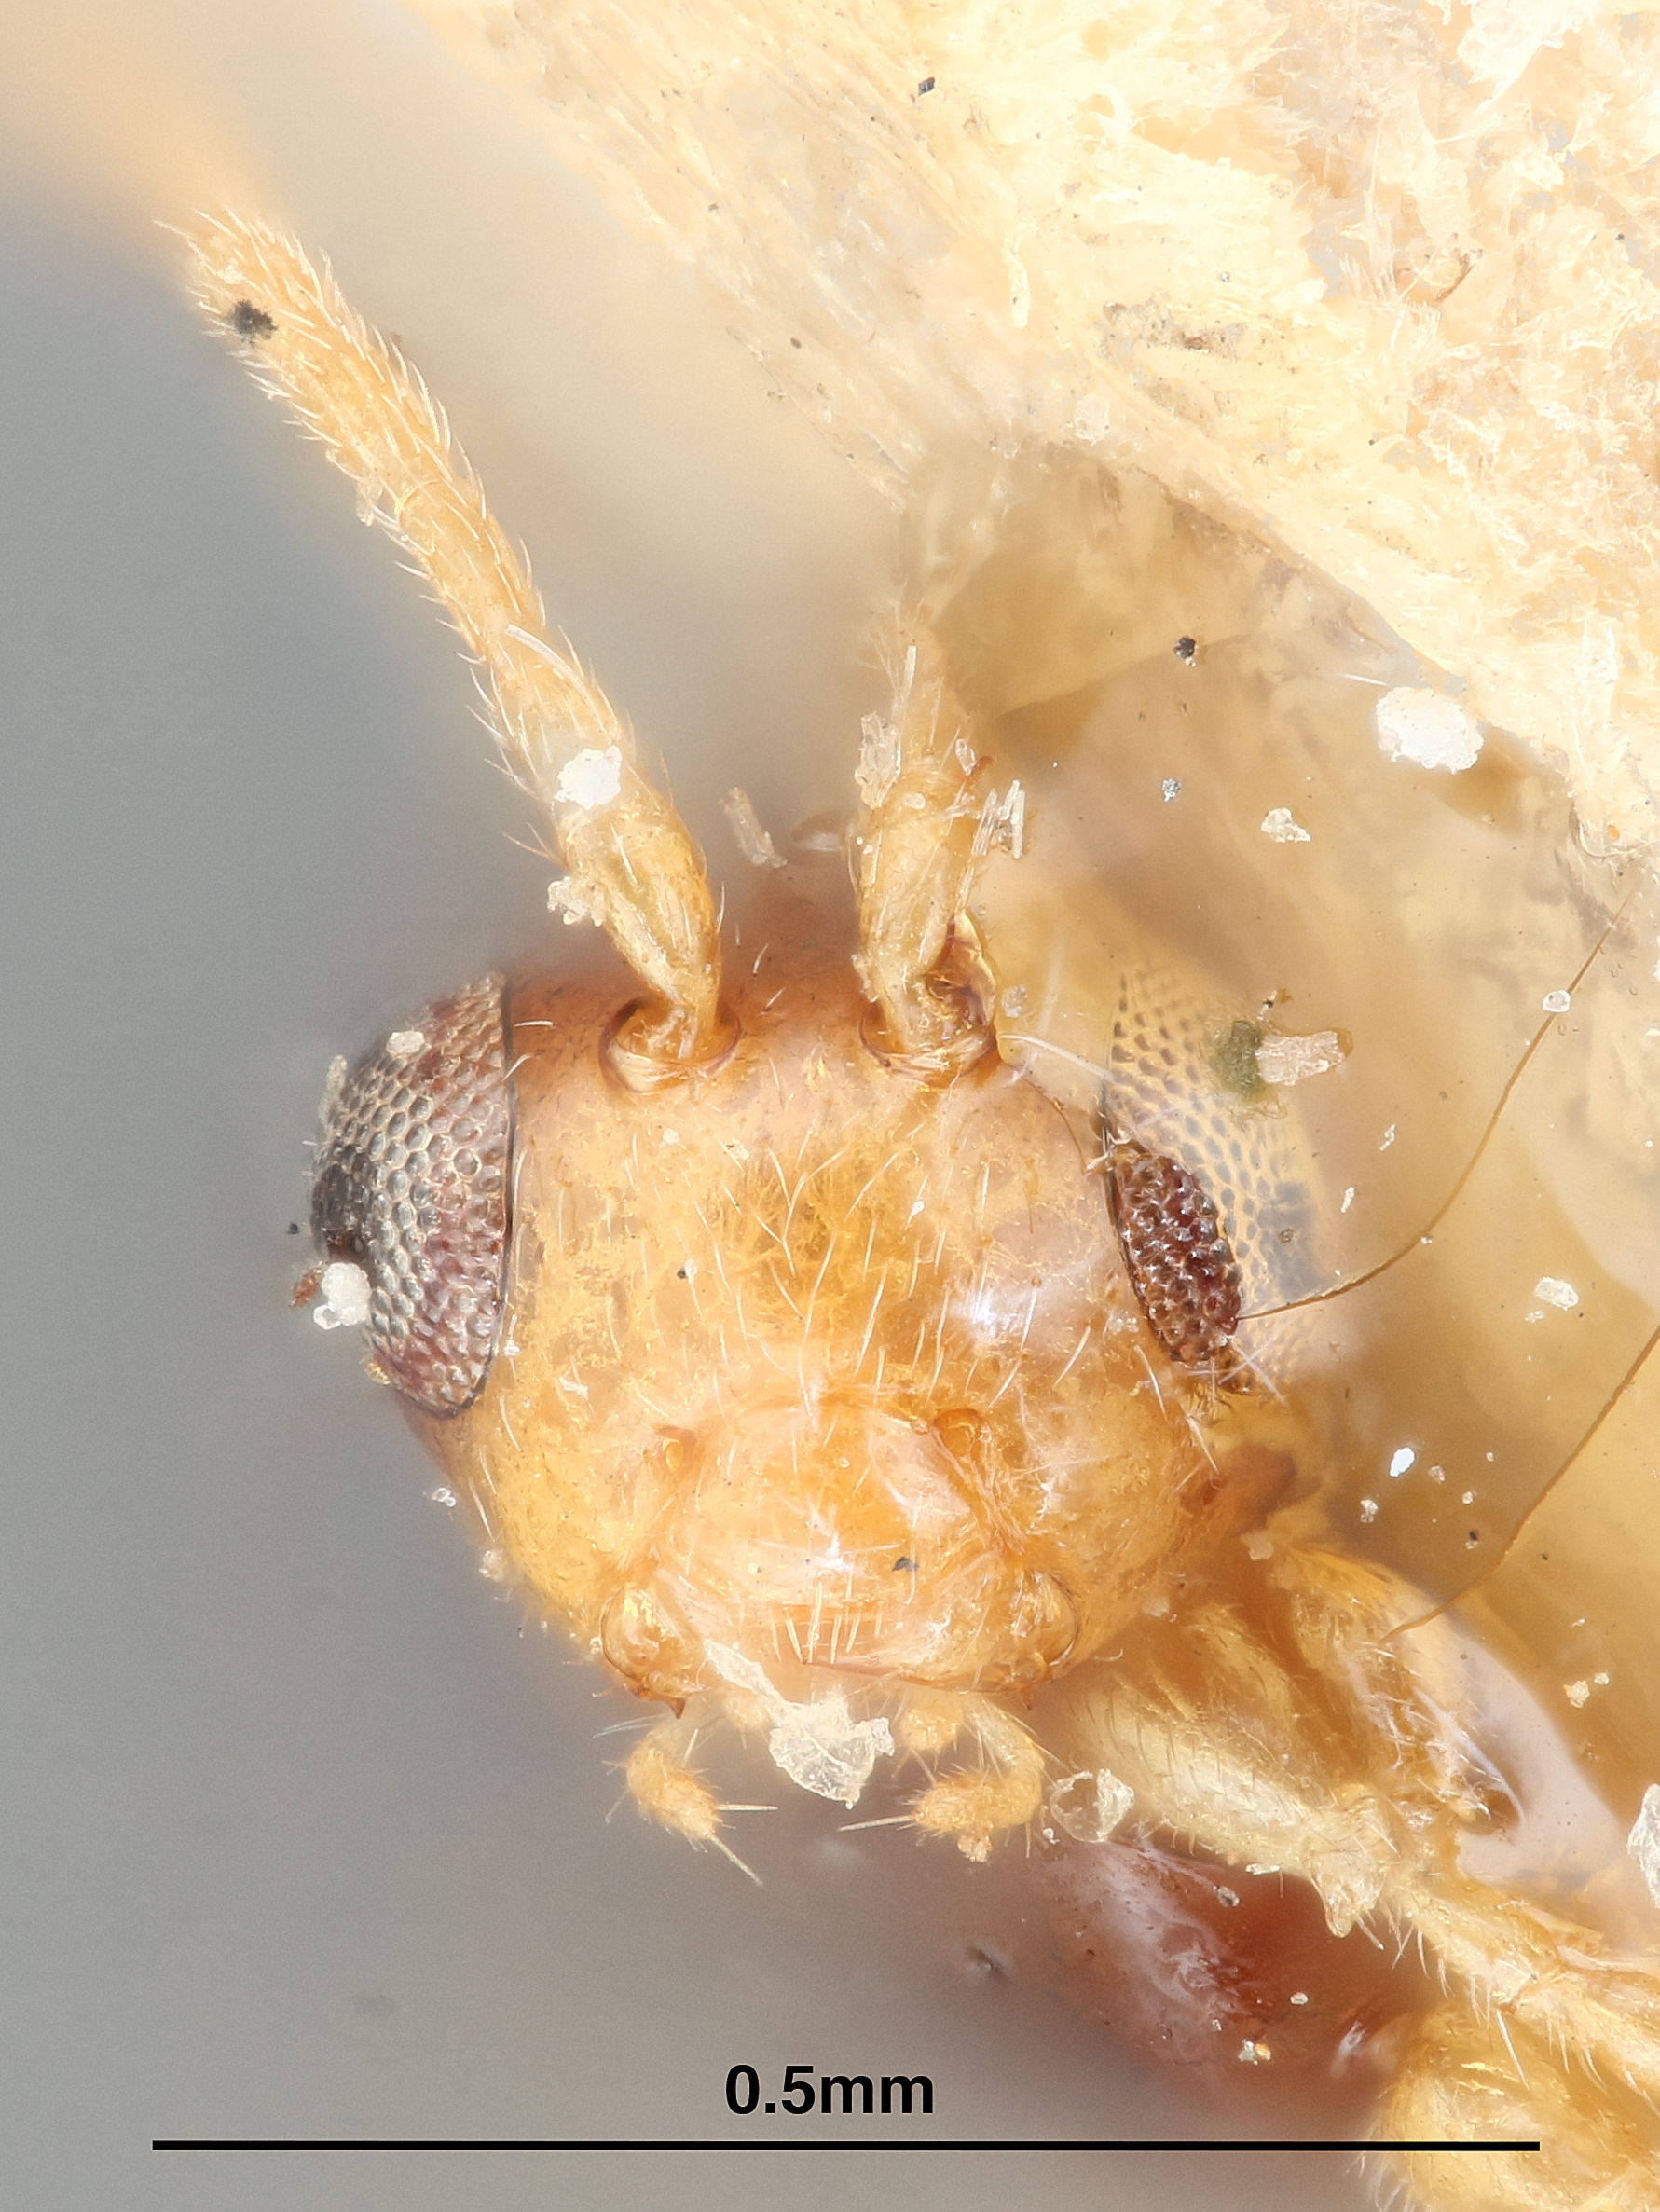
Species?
Allotria xanthopsis
